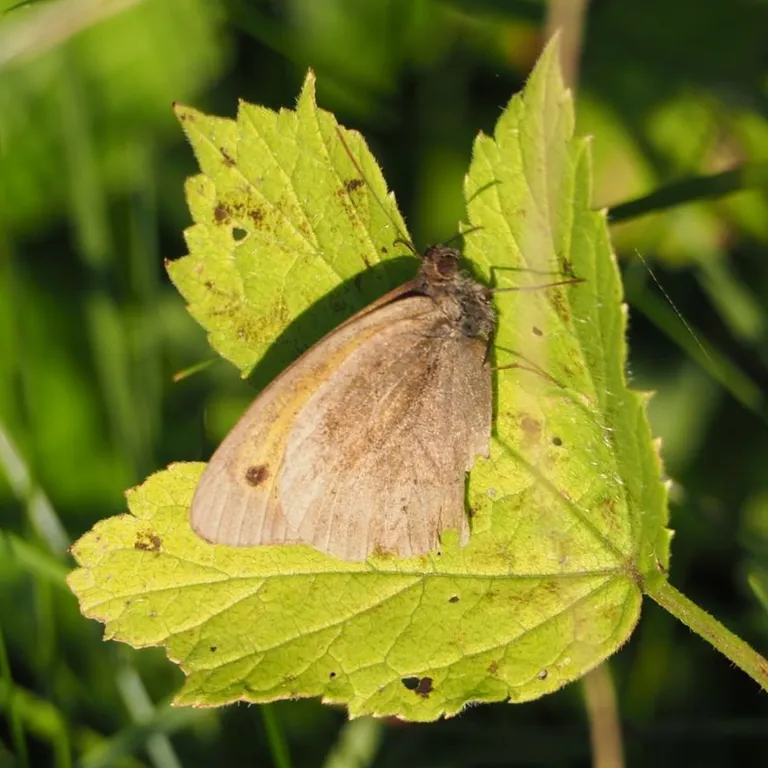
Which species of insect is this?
Maniola jurtina
